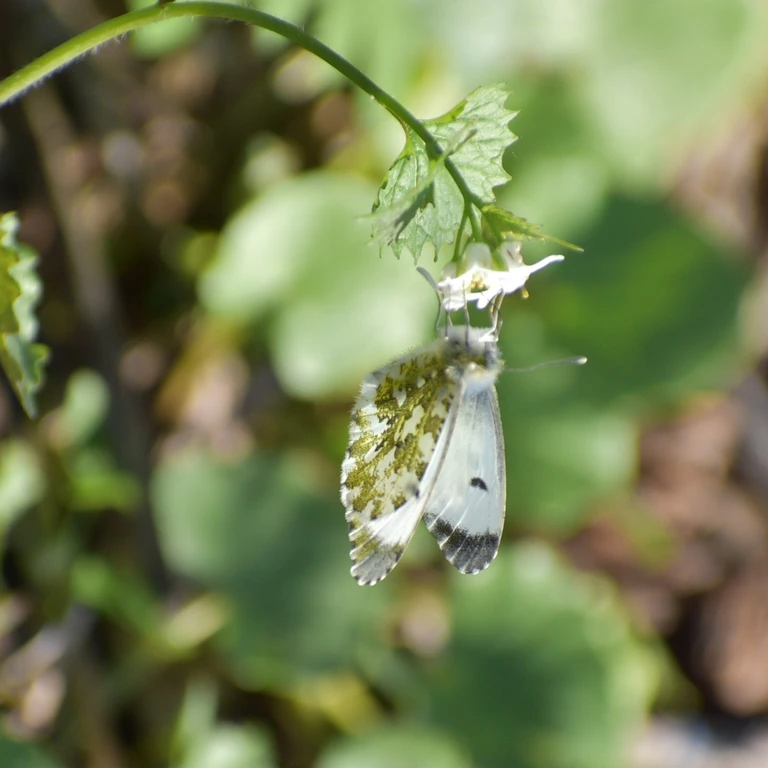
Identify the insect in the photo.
Anthocharis cardamines
